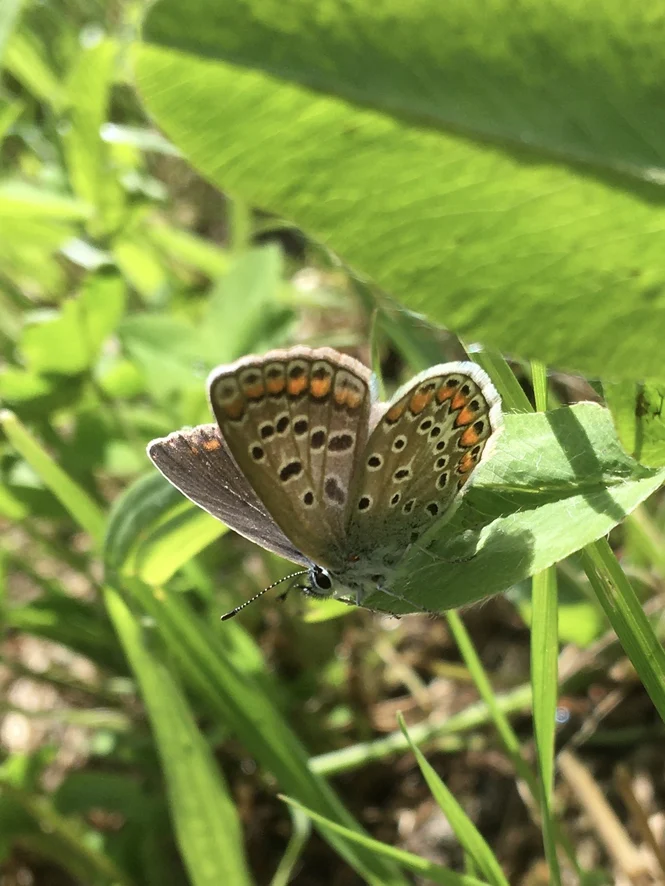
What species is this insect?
Polyommatus icarus
